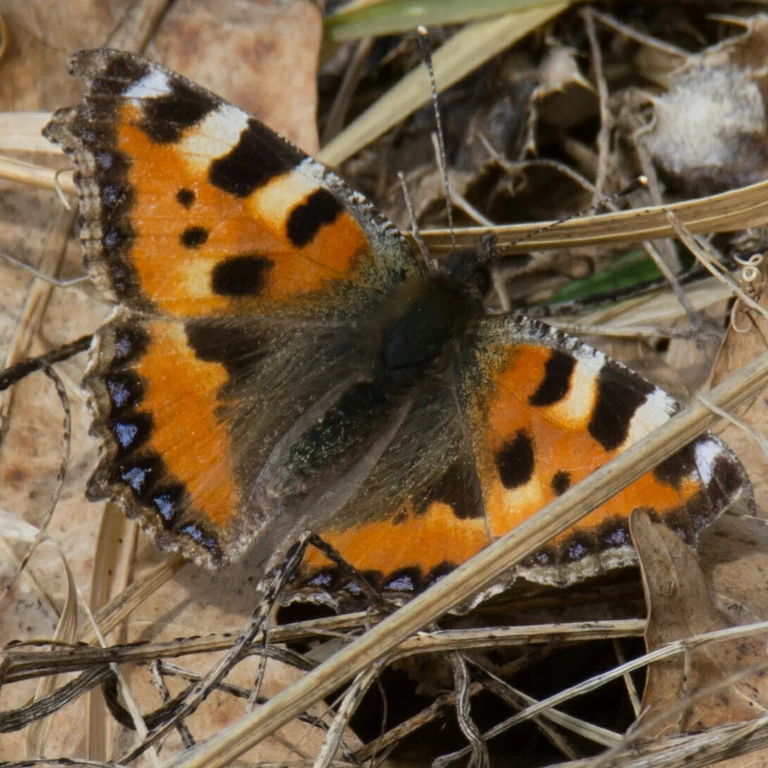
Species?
Aglais urticae
